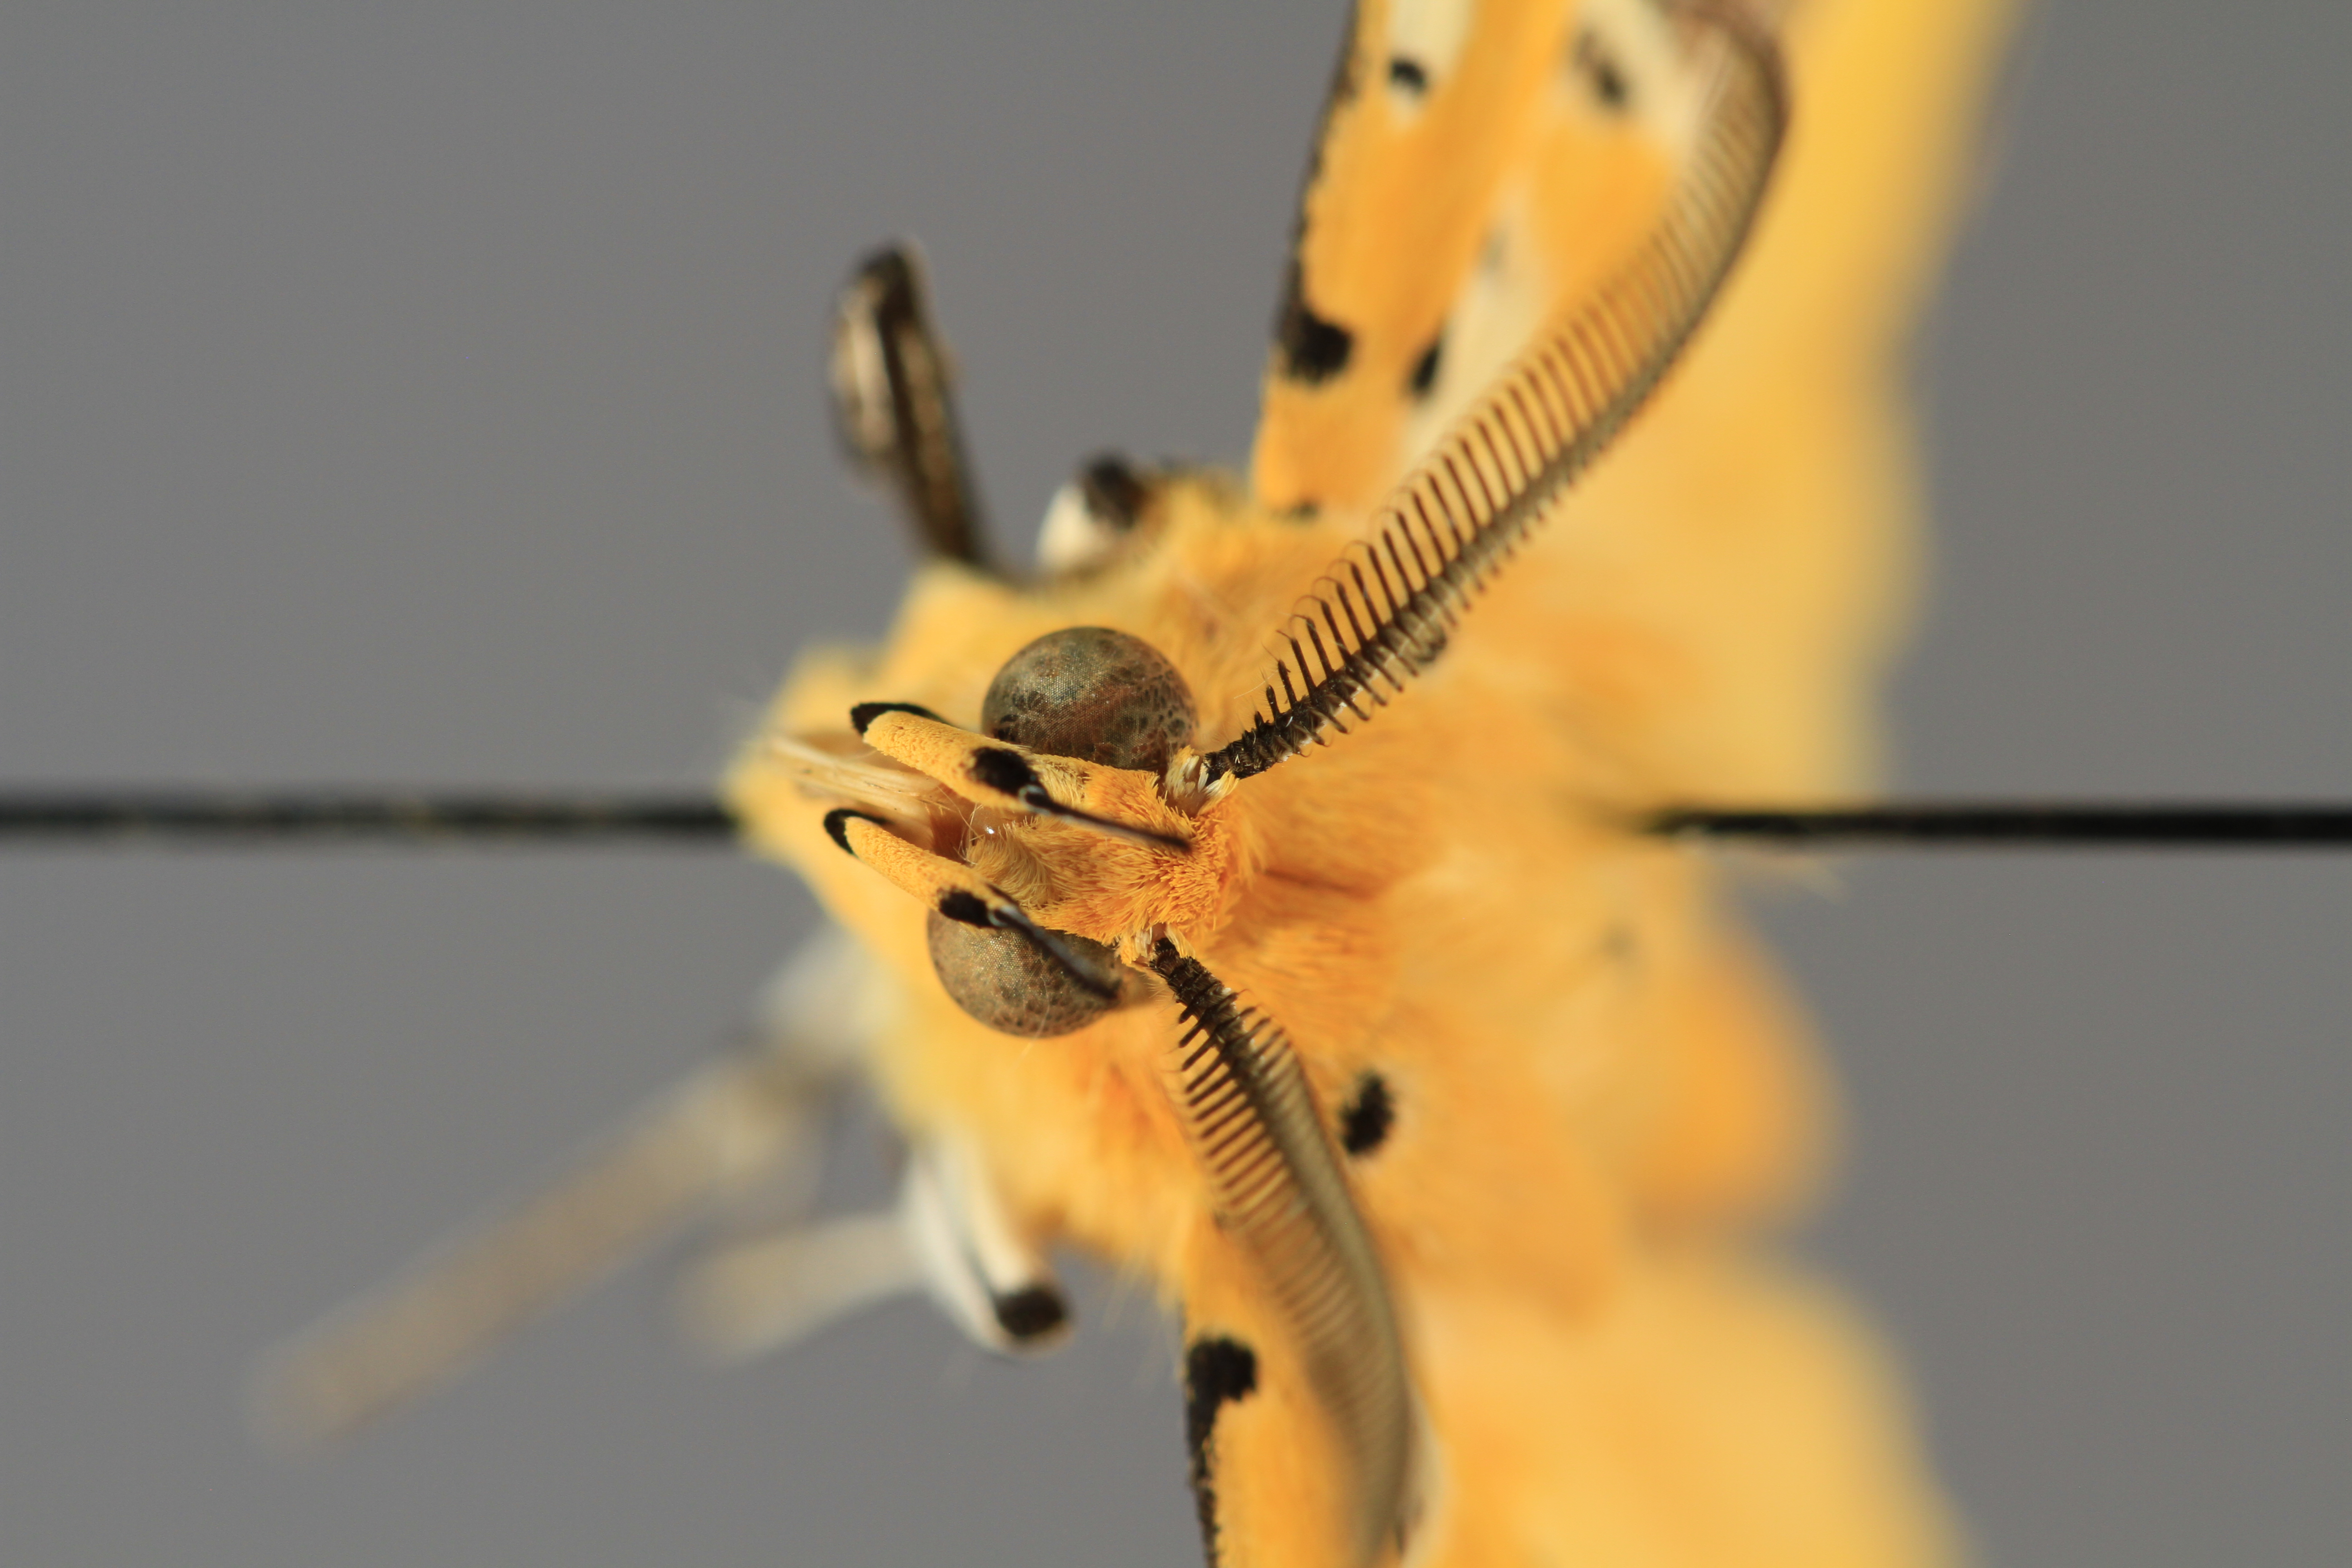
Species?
Aganais speciosa
